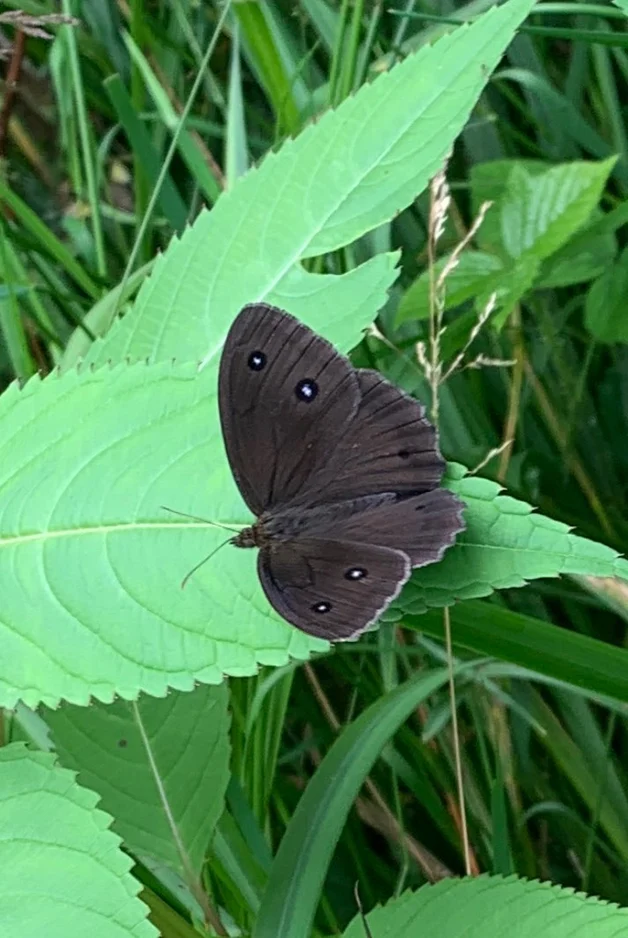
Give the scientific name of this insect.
Minois dryas
